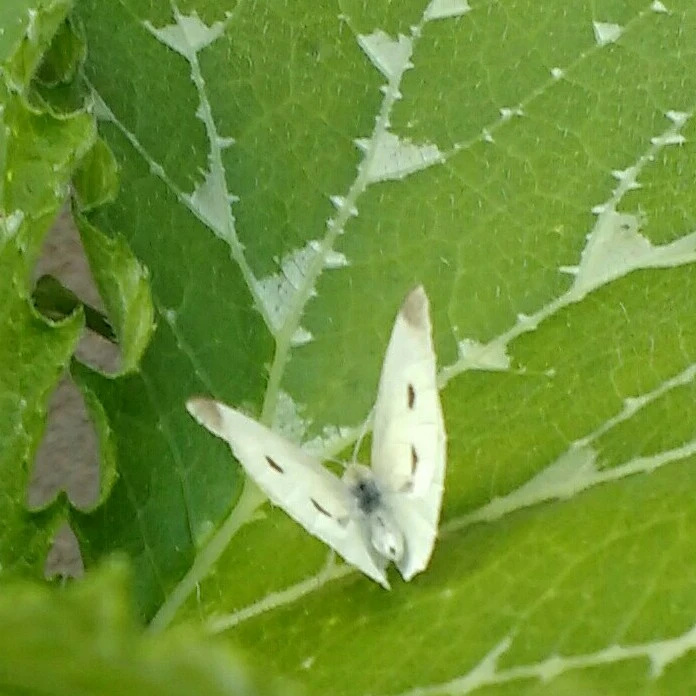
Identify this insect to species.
Pieris rapae
